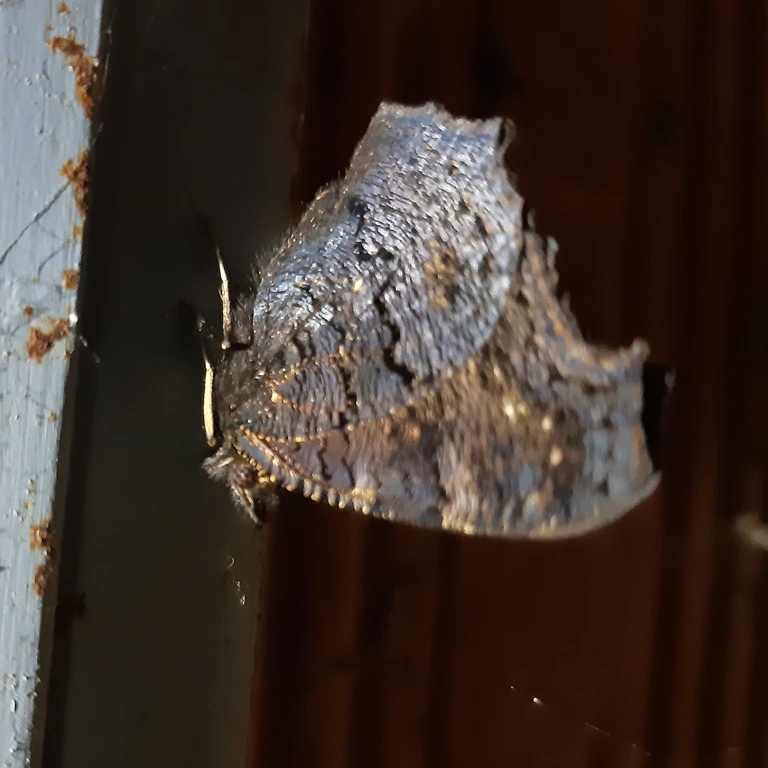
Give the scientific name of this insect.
Aglais io
